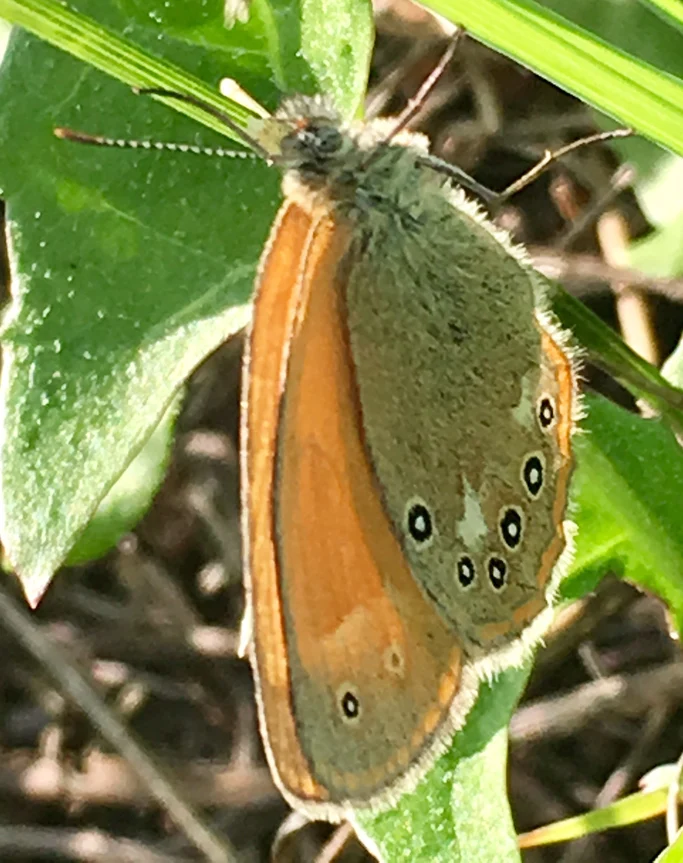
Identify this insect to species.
Coenonympha glycerion (also Coenonympha iphis)
